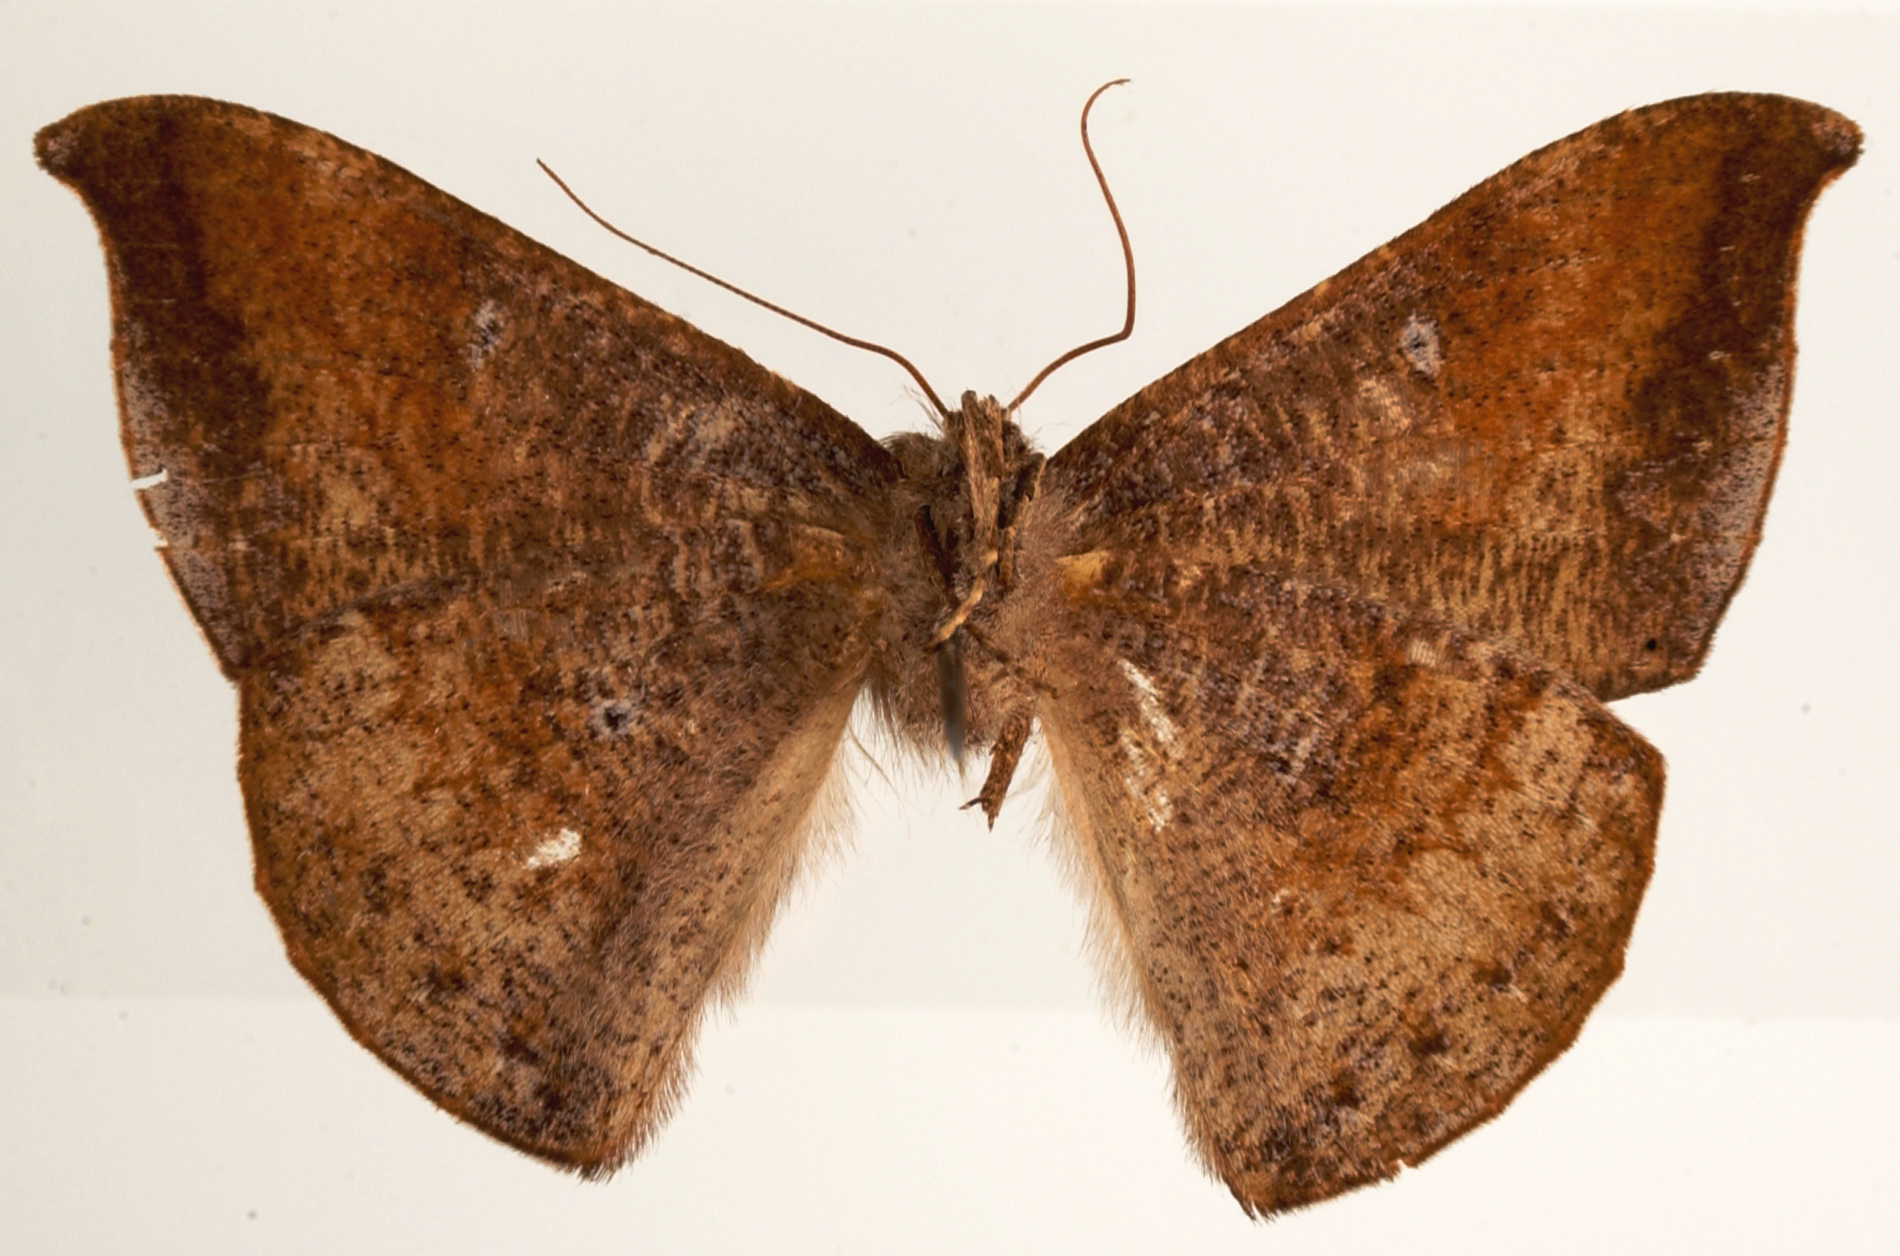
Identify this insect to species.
Microgonia tenebrosa
